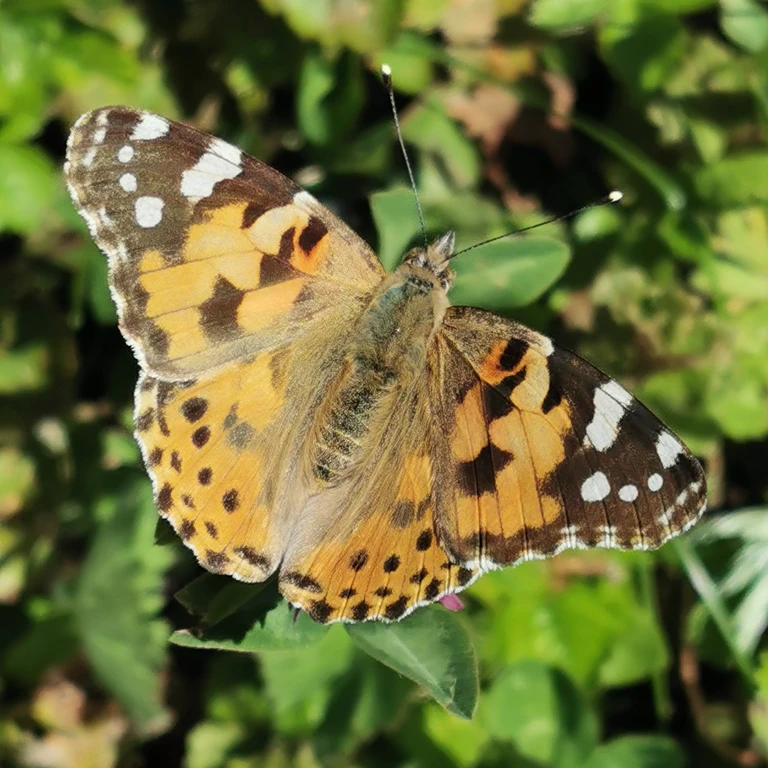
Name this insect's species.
Vanessa cardui
